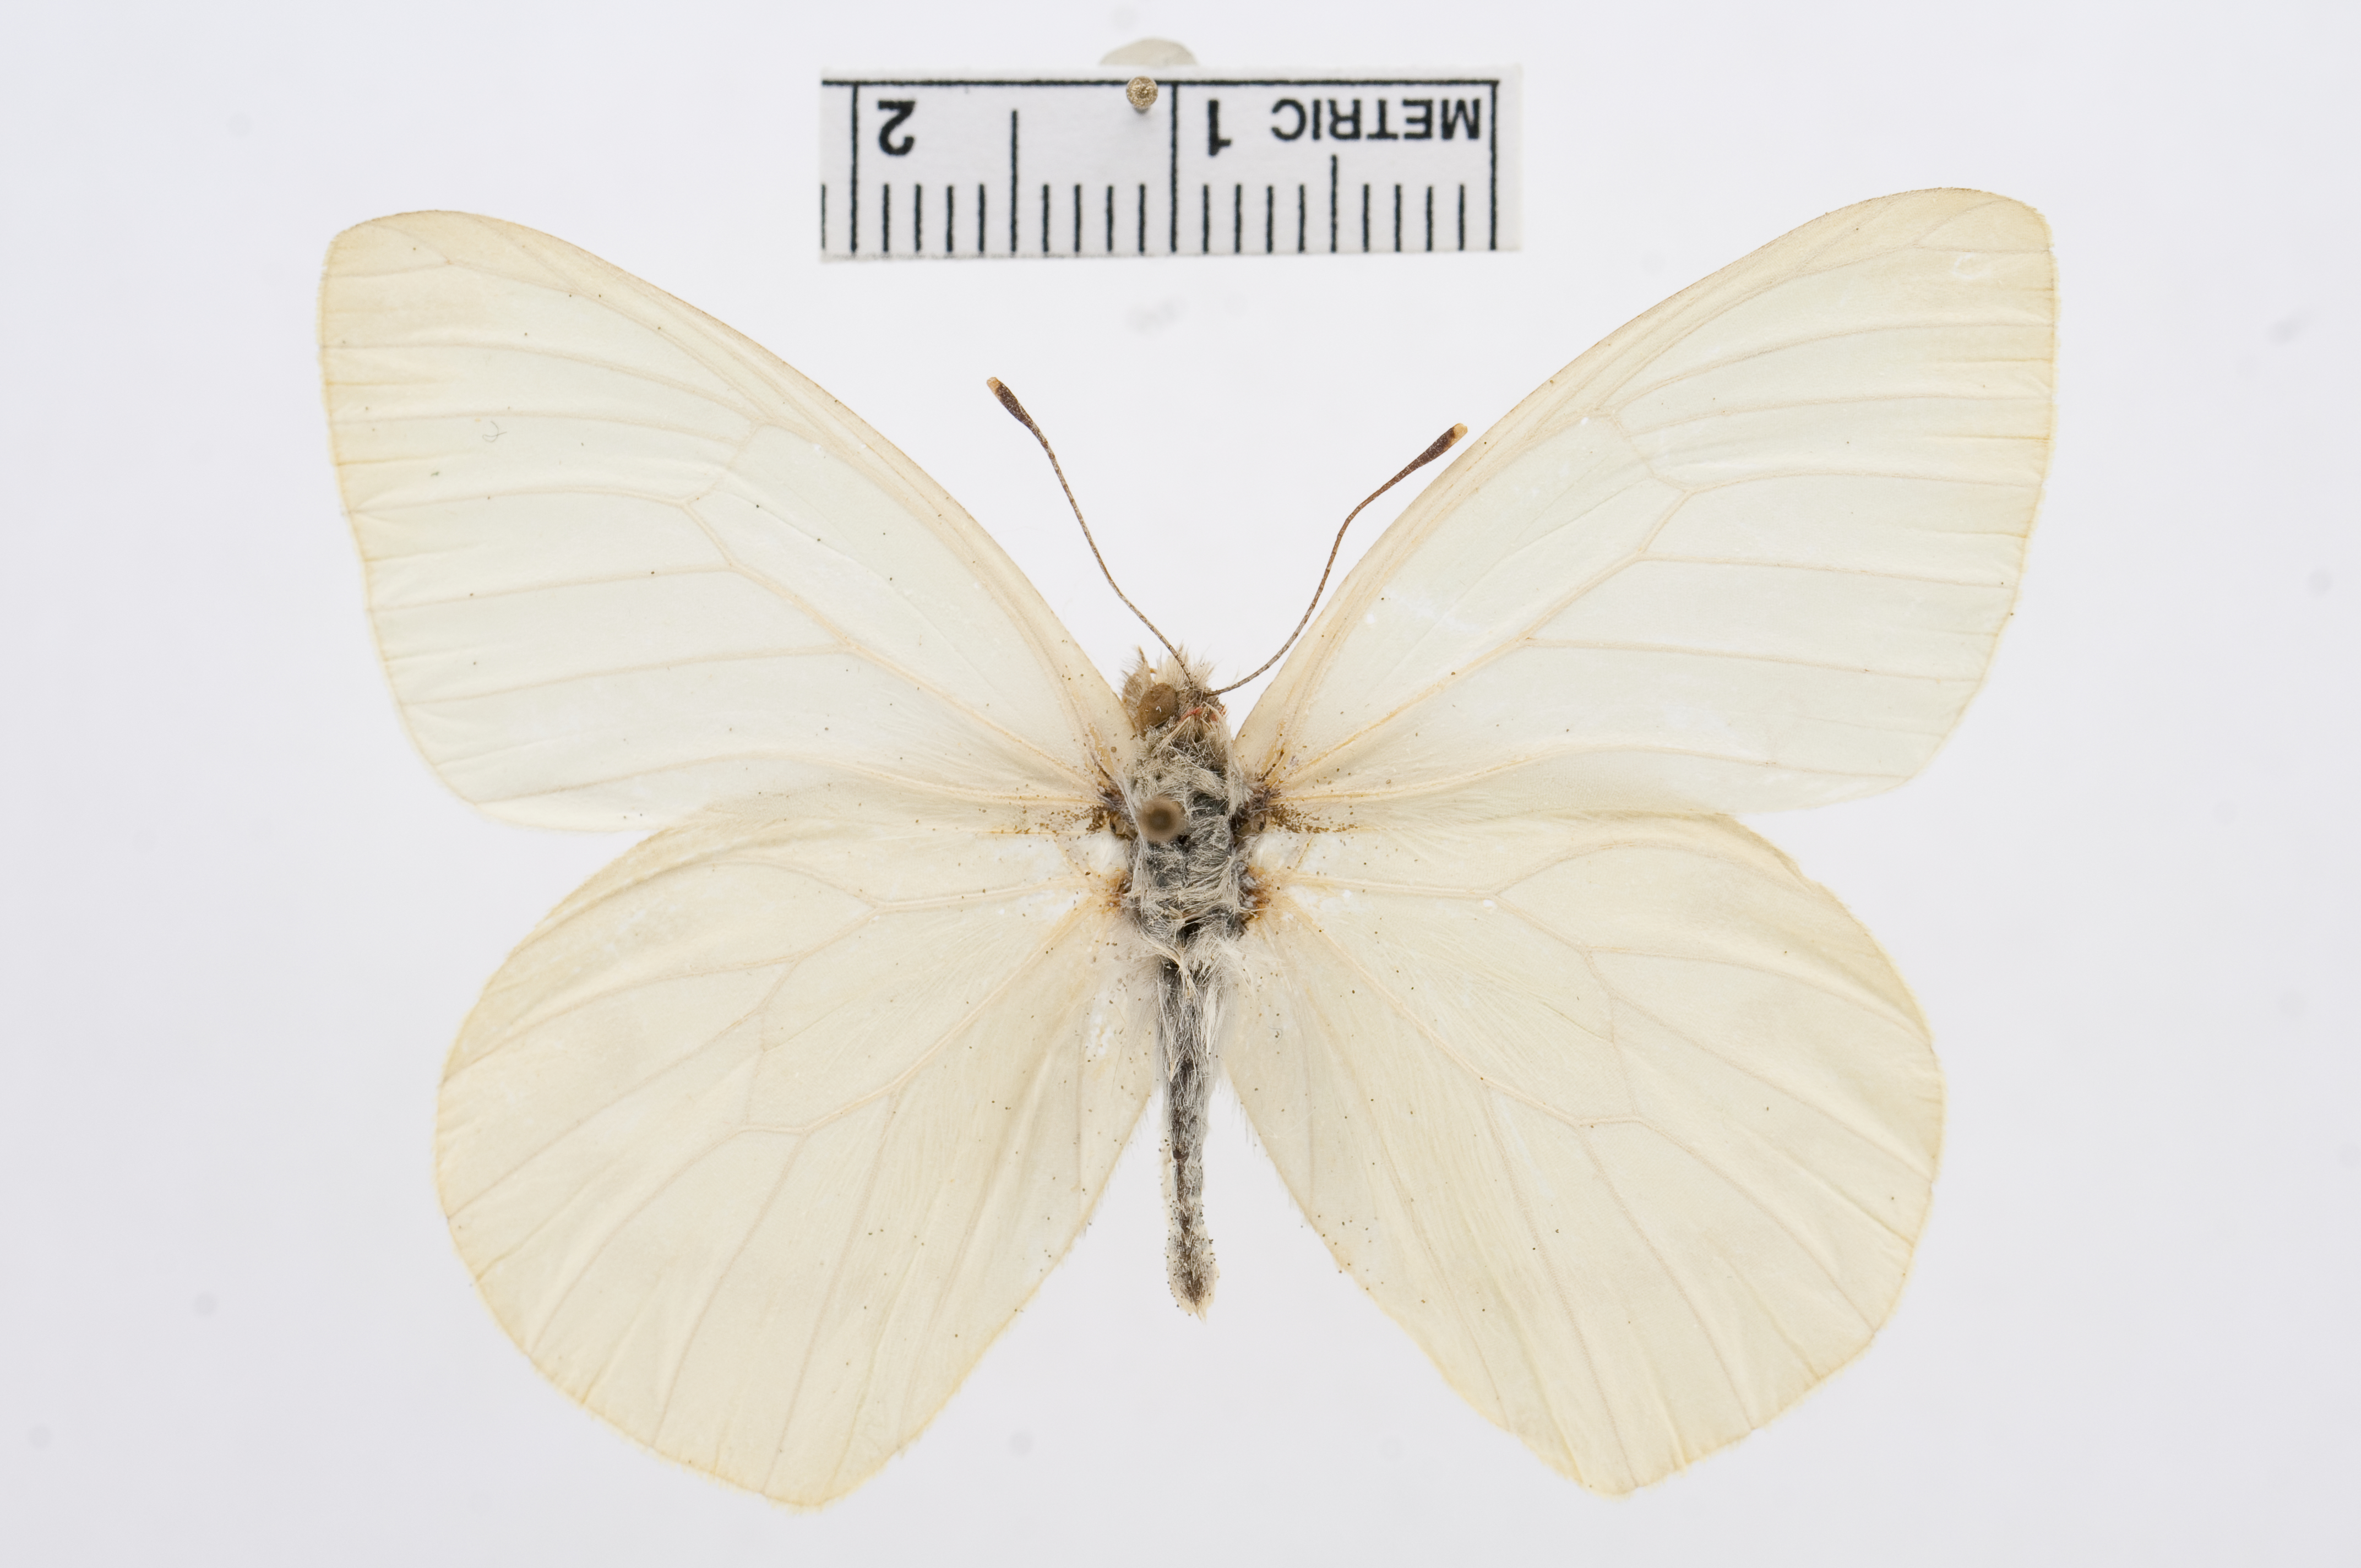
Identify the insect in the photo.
Mathania leucothea
